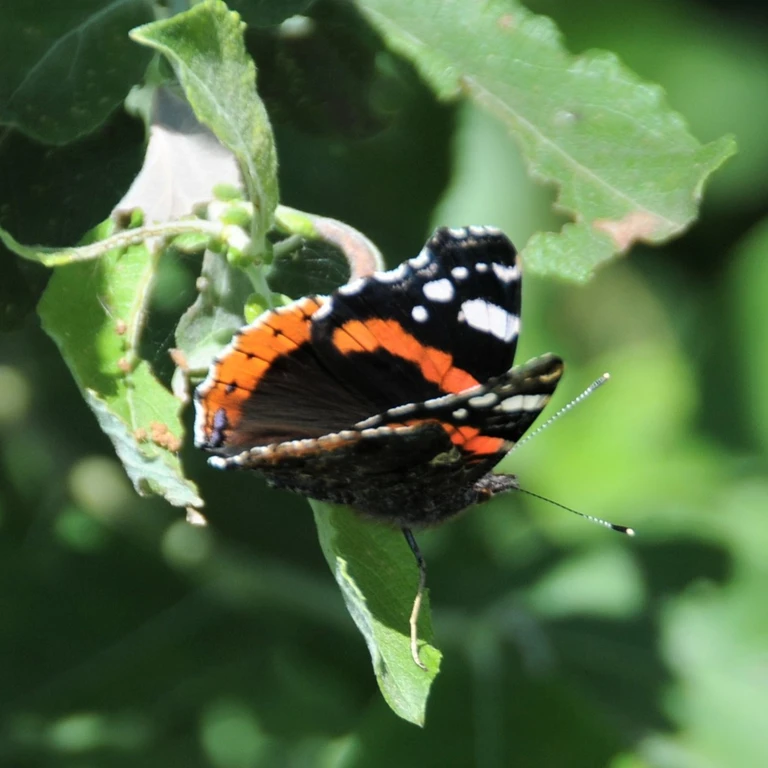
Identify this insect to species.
Vanessa atalanta
